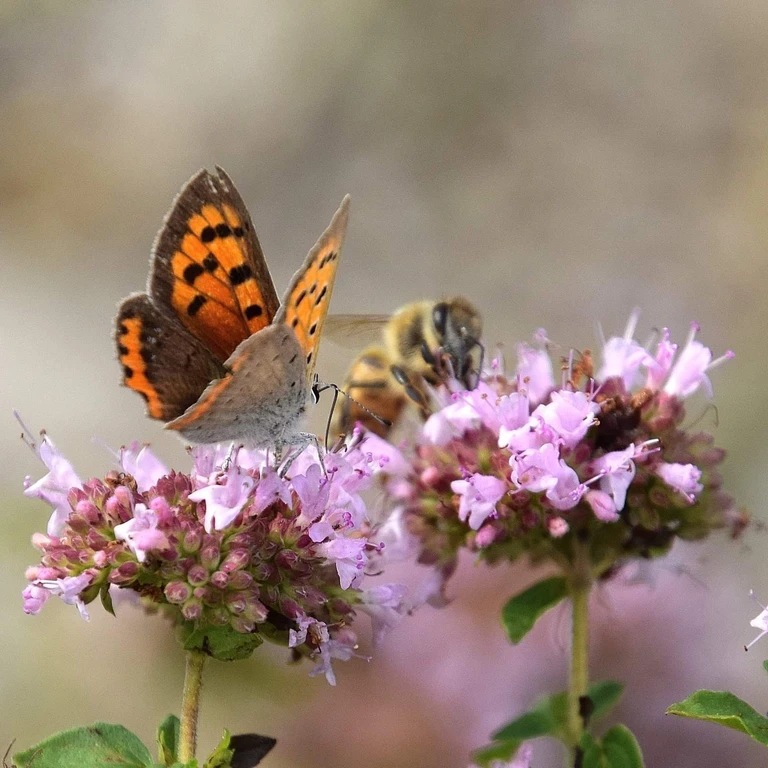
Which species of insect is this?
Lycaena phlaeas
